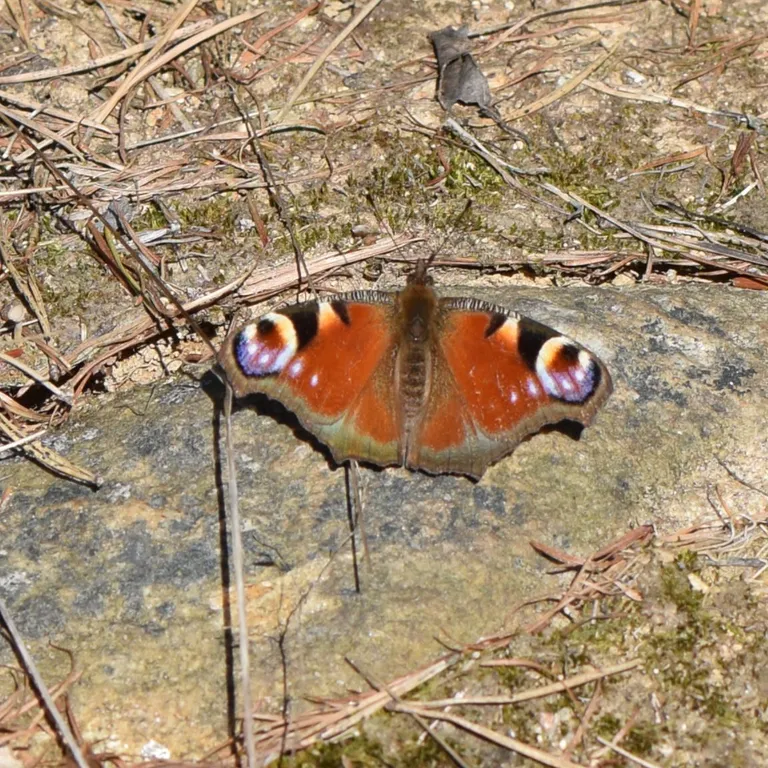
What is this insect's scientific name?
Aglais io
